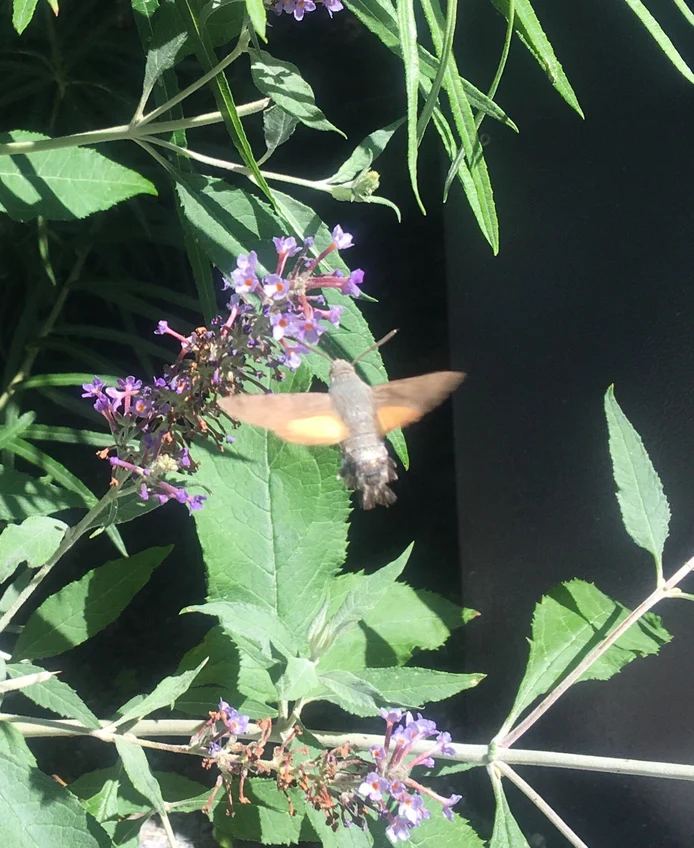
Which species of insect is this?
Macroglossum stellatarum
